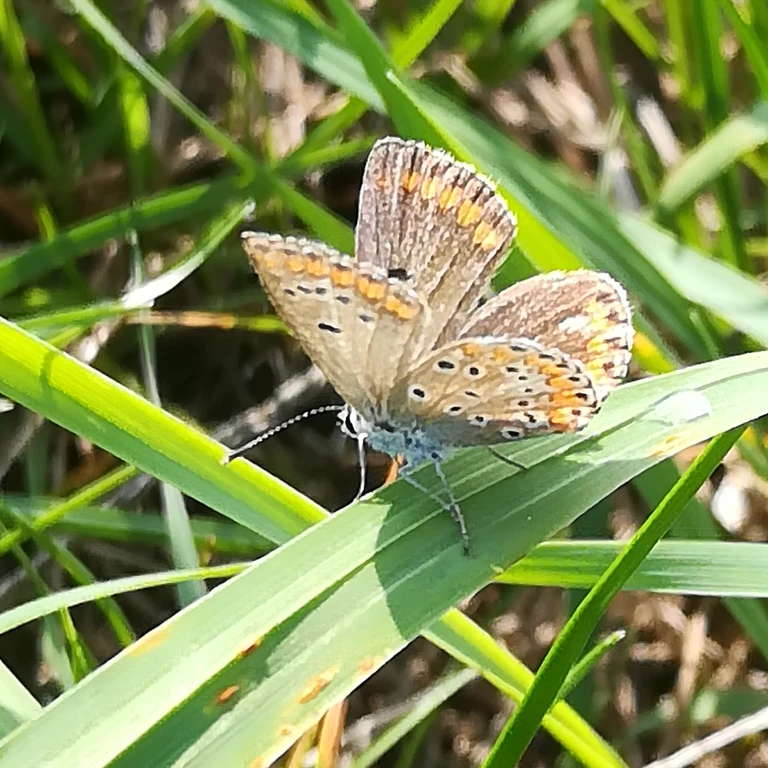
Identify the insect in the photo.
Aricia agestis/artaxerxes
